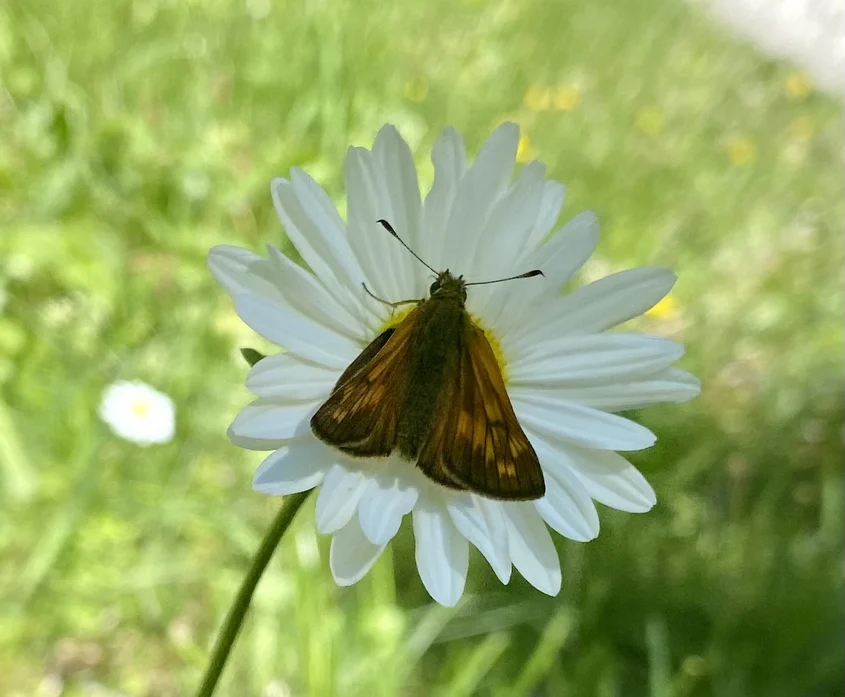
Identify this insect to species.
Ochlodes sylvanus (also Ochlodes venata)
